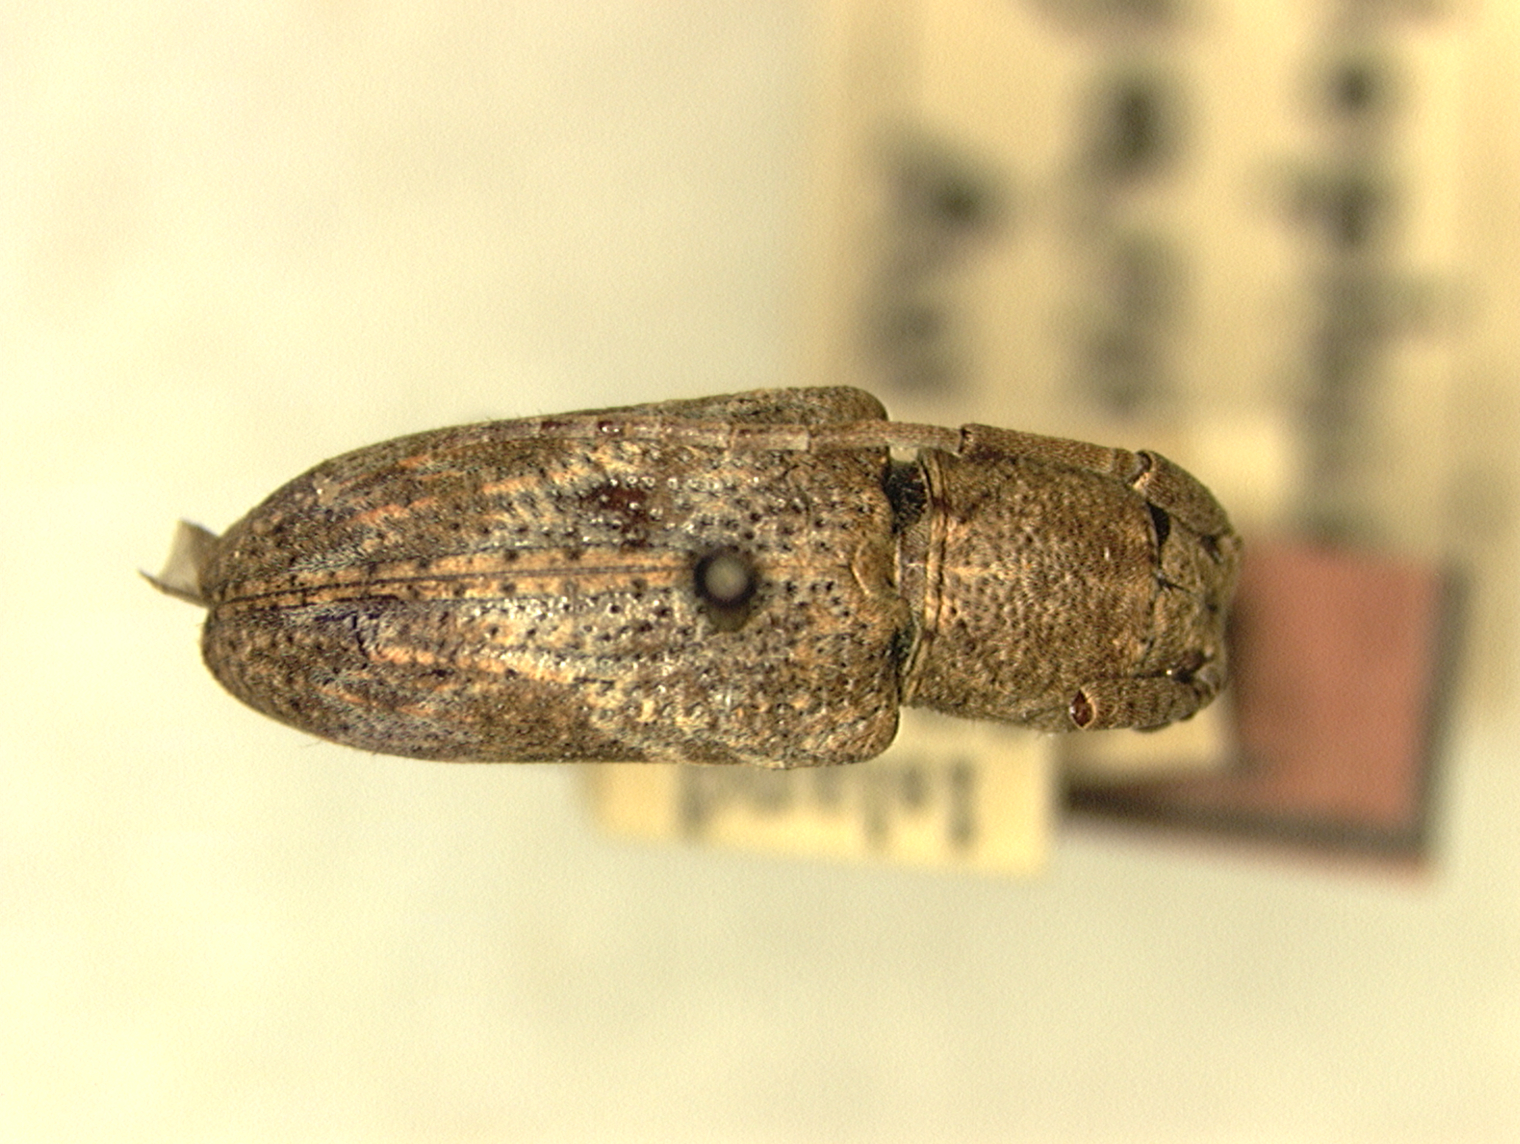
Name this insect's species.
Pterolophia sibuyana
